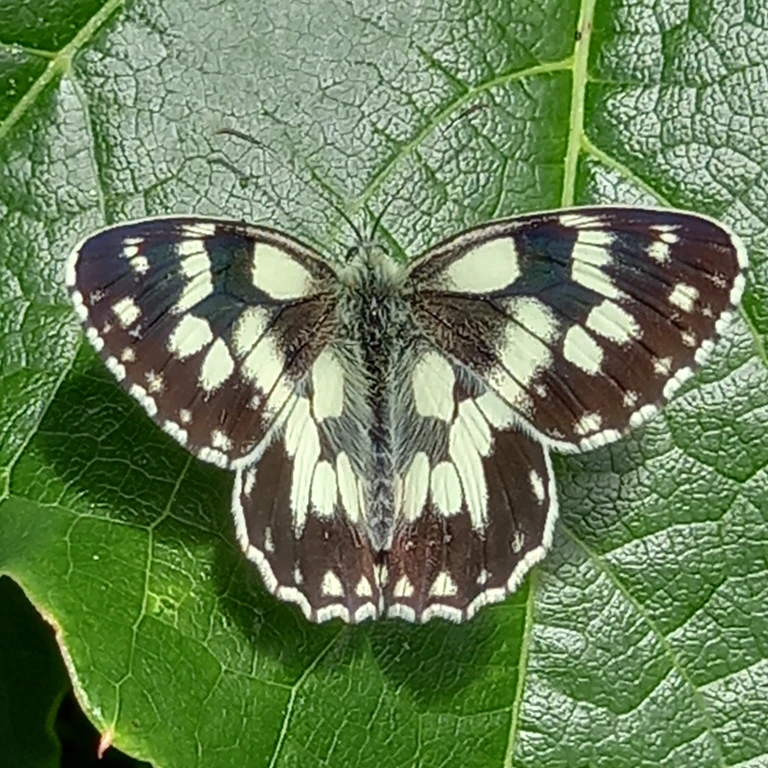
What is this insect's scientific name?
Melanargia galathea
